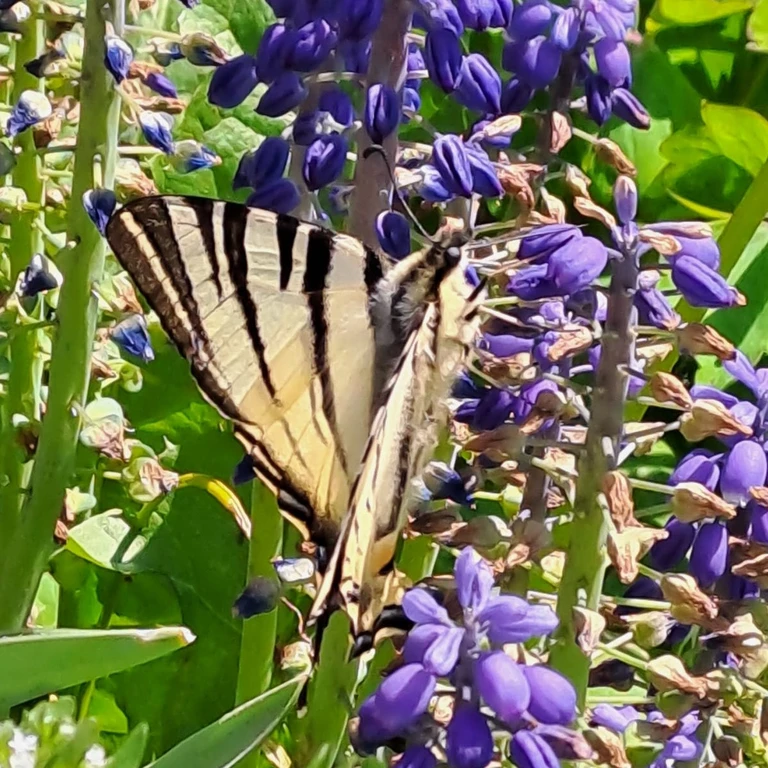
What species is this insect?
Iphiclides podalirius
